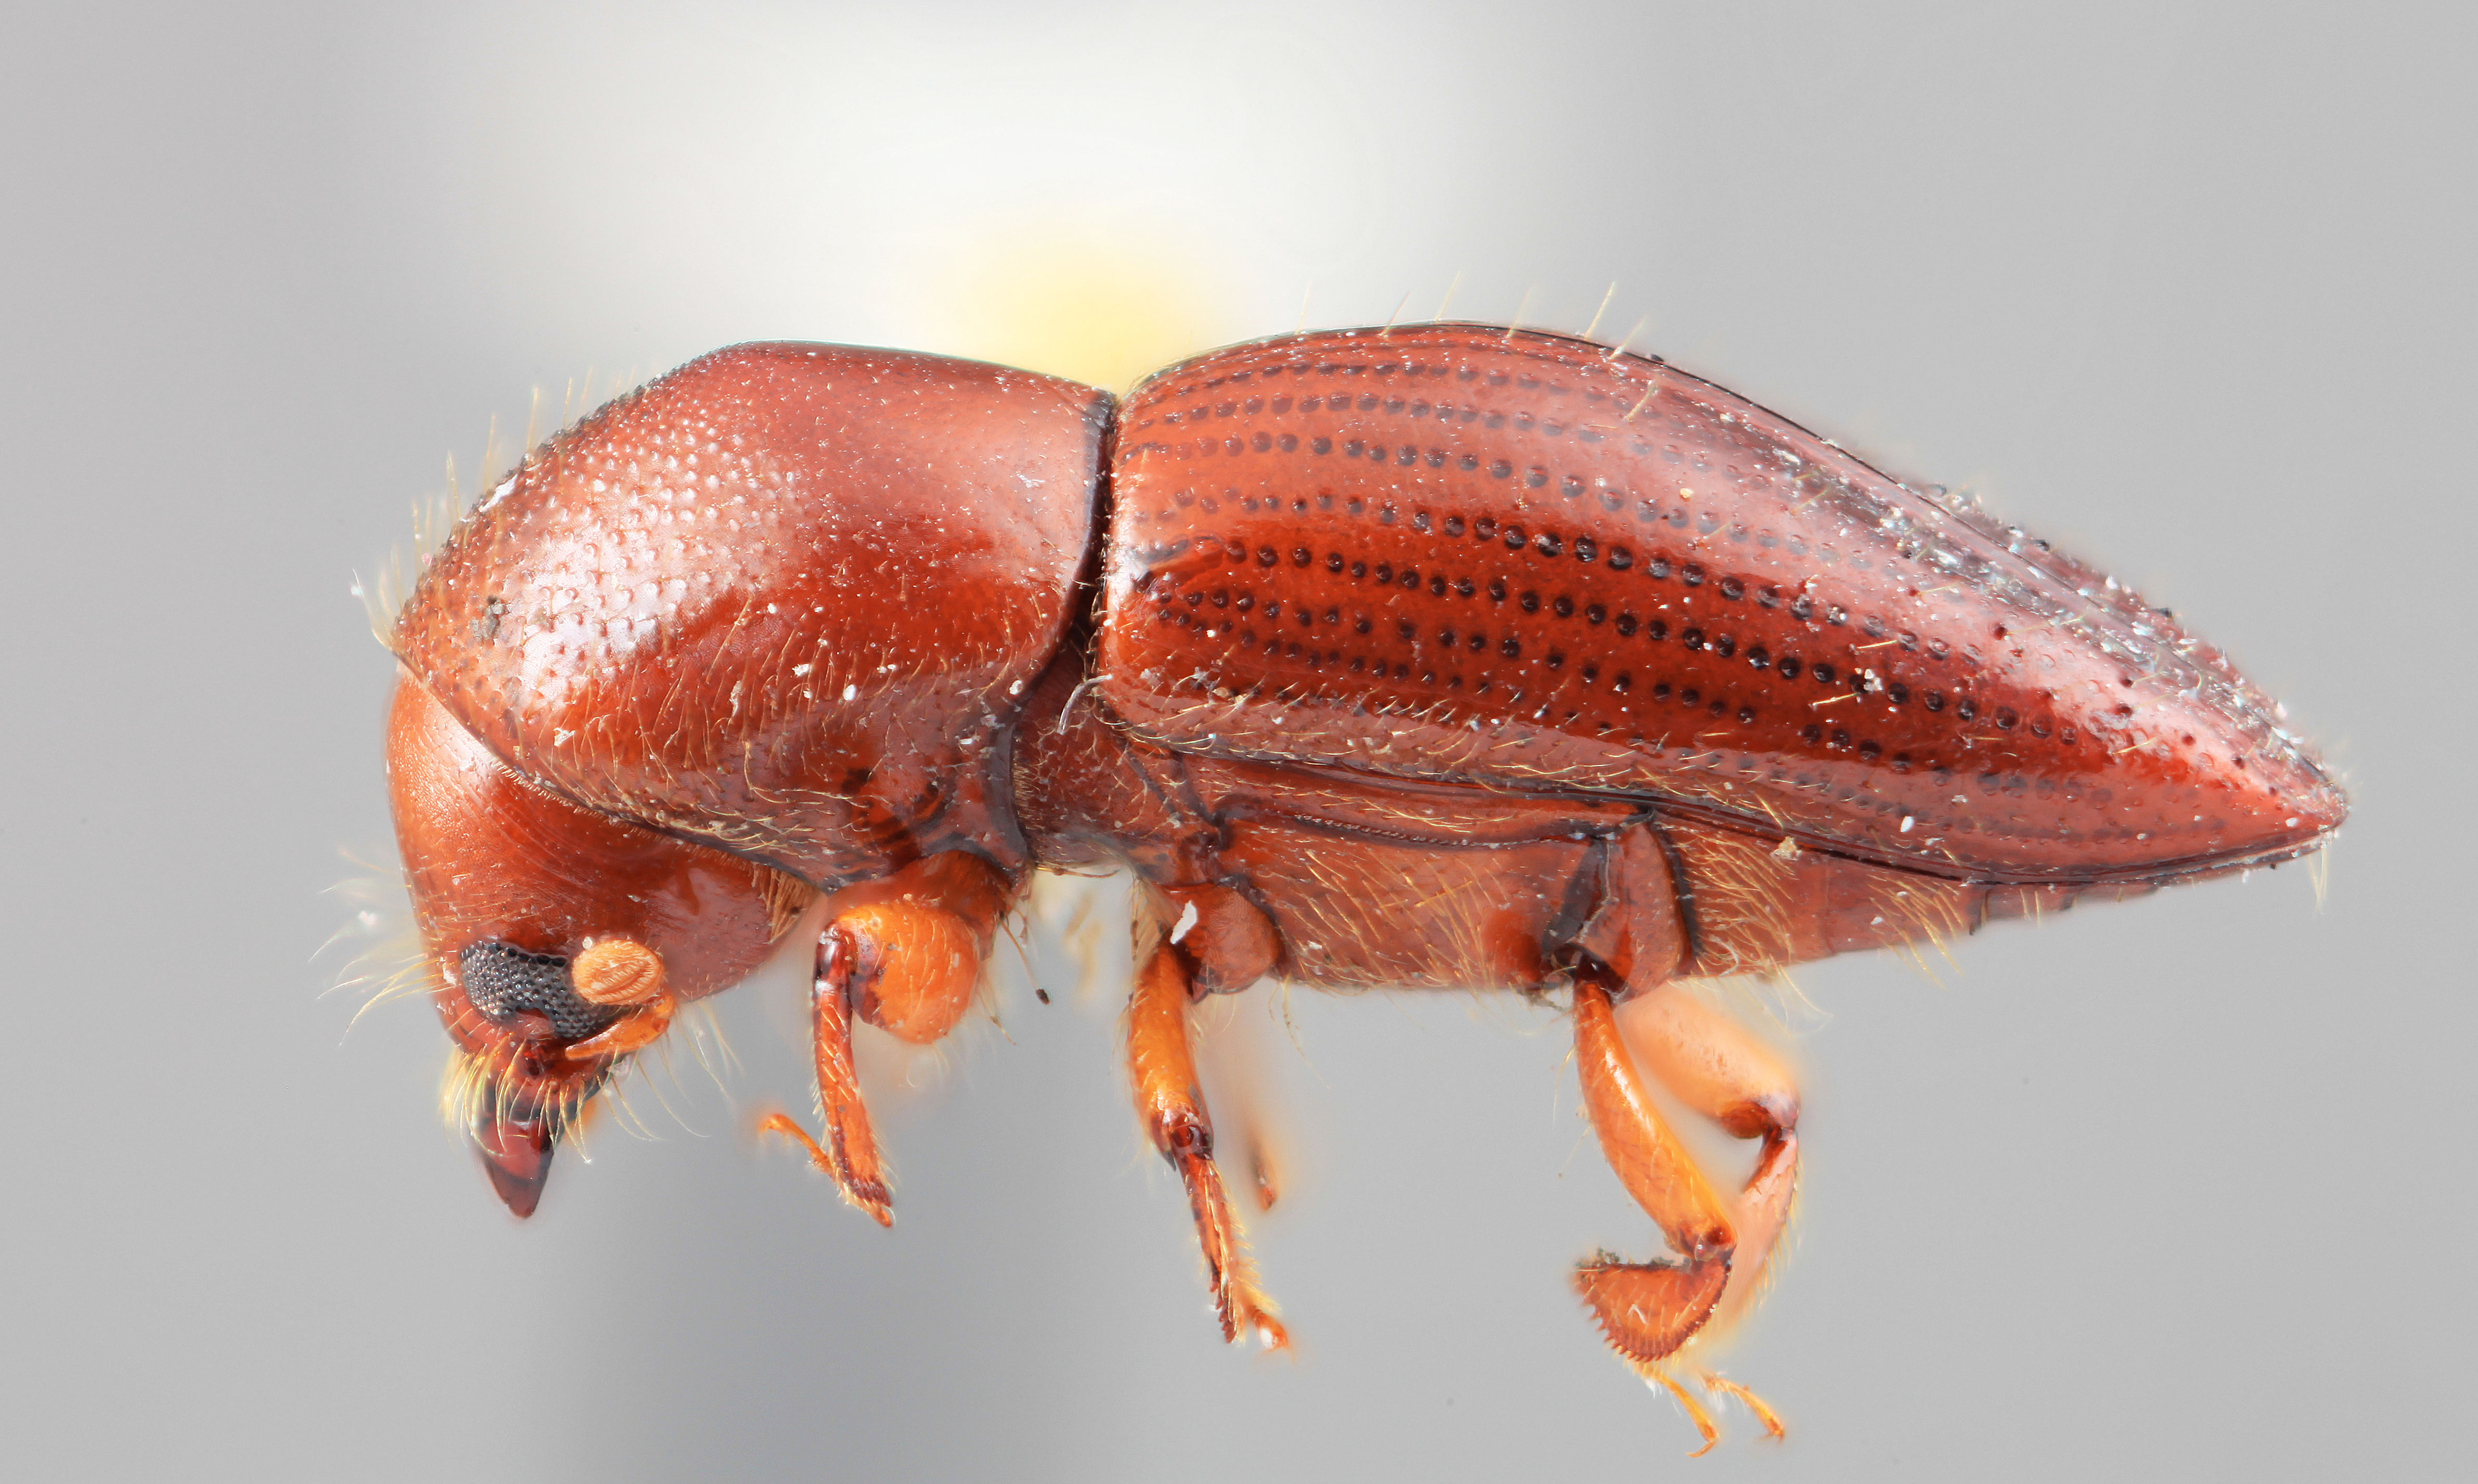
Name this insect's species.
Xyleborus prolatus
